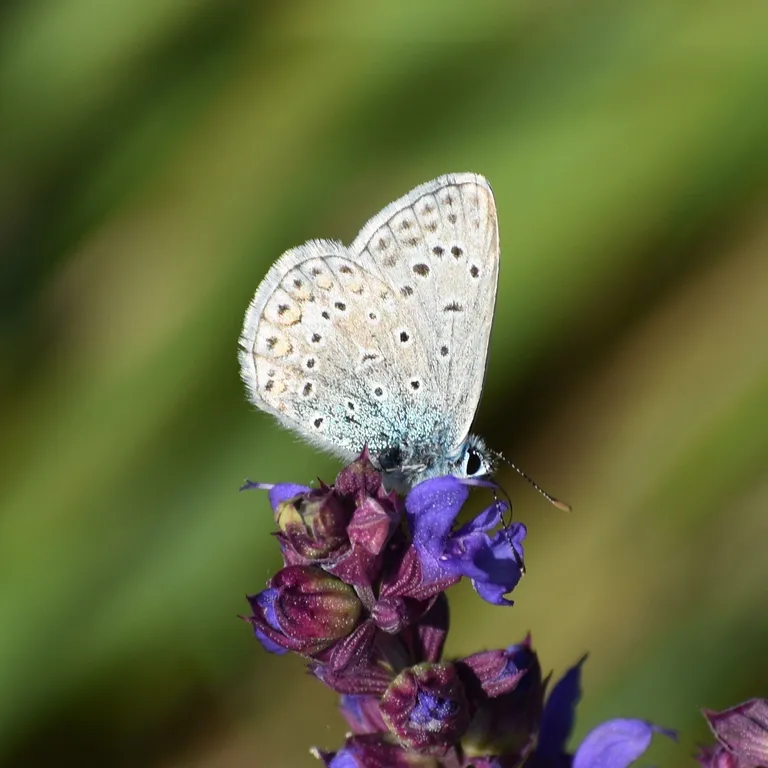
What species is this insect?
Polyommatus icarus
